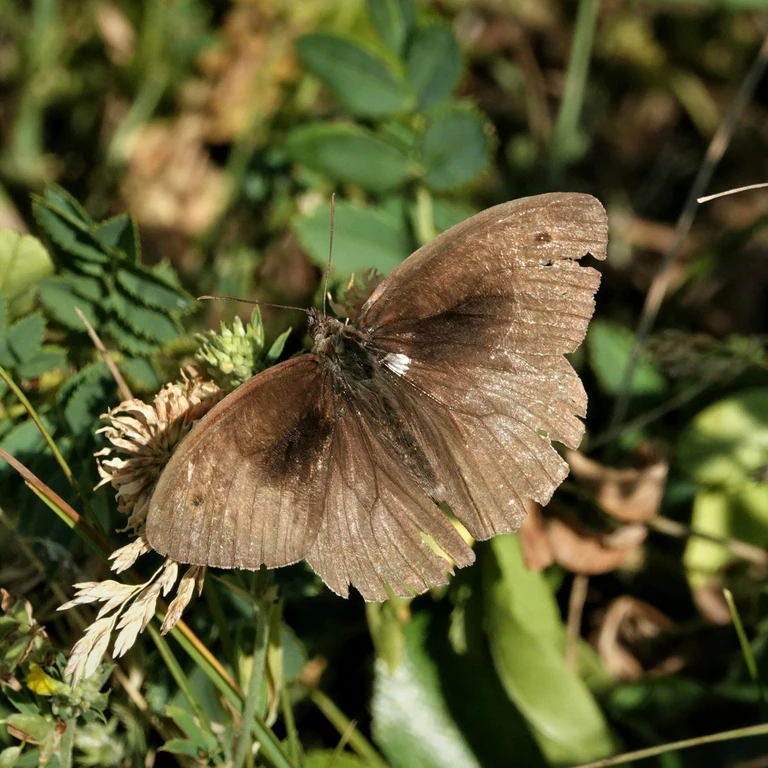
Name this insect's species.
Maniola jurtina
